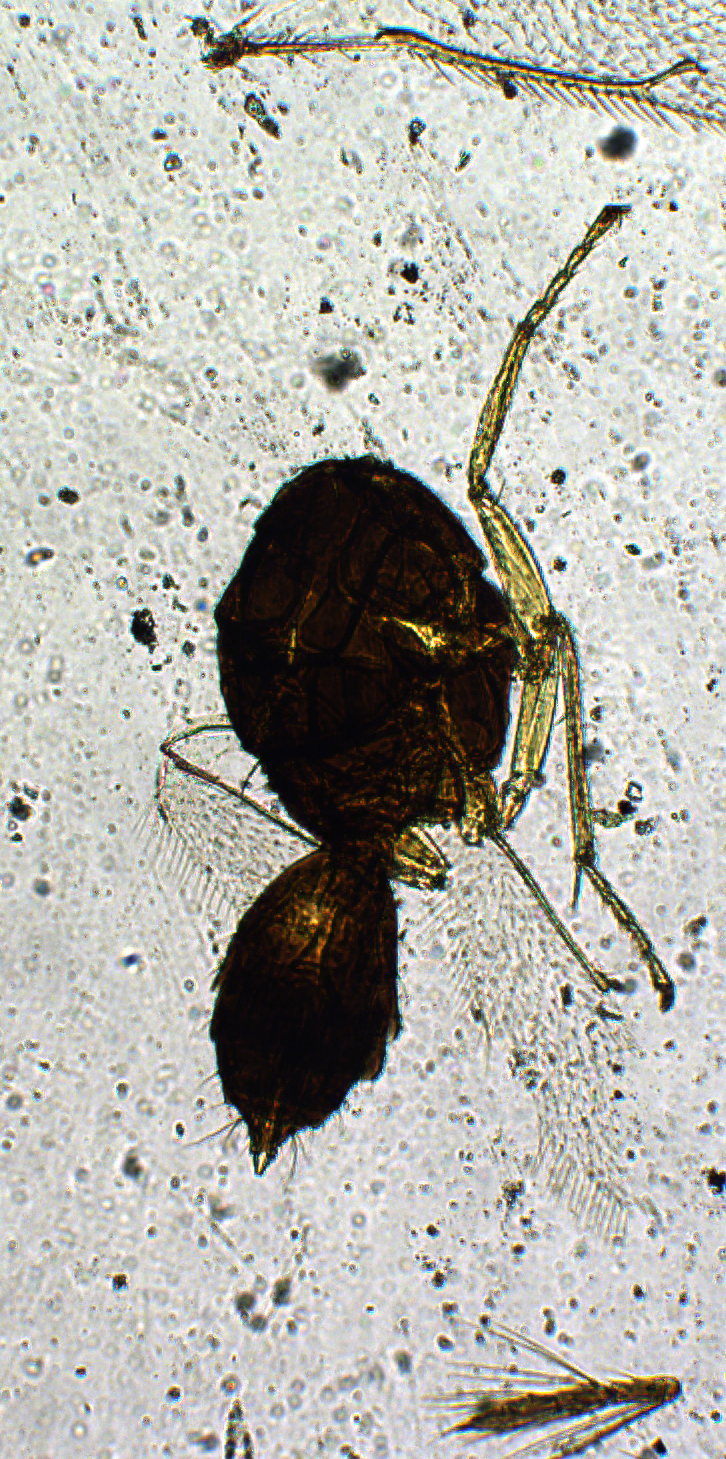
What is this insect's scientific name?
Tetrastichus kumaonensis
